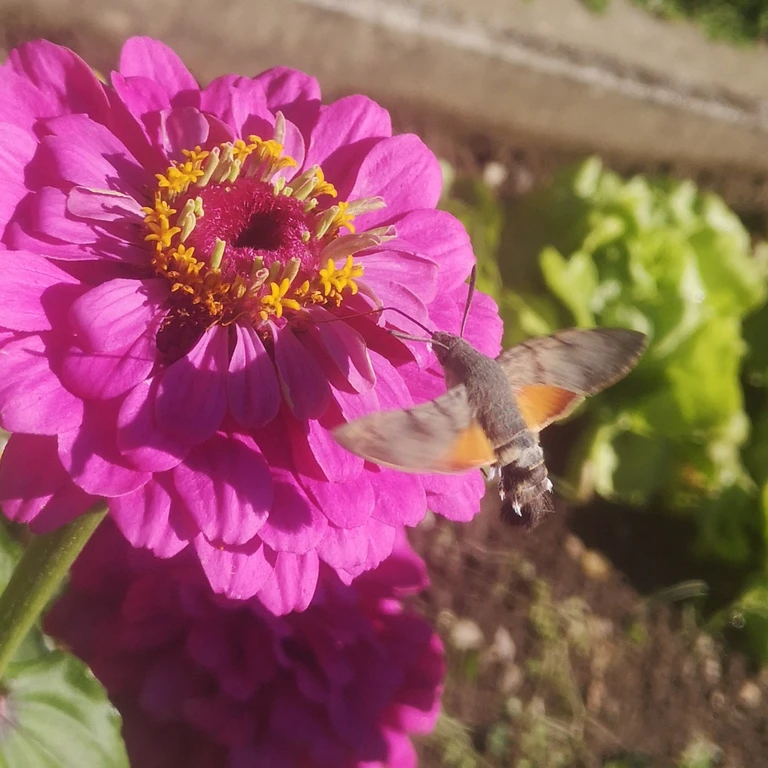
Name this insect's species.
Macroglossum stellatarum
